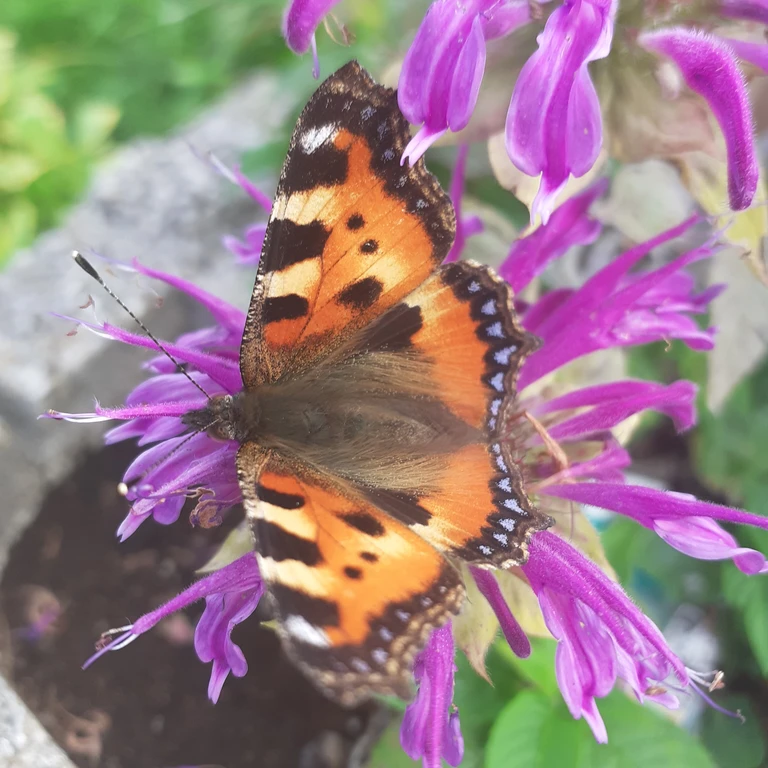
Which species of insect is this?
Aglais urticae
